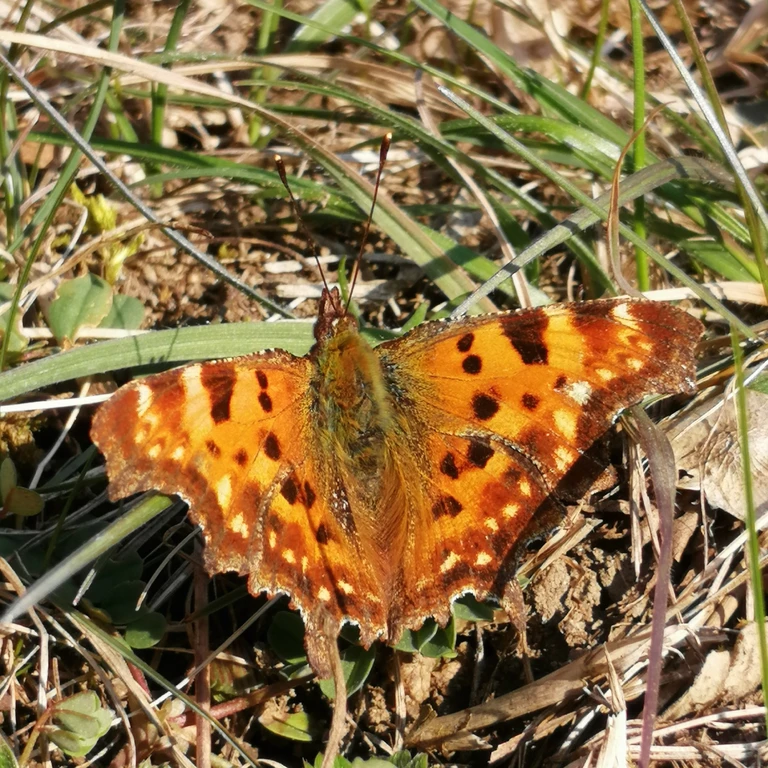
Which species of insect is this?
Polygonia c-album
